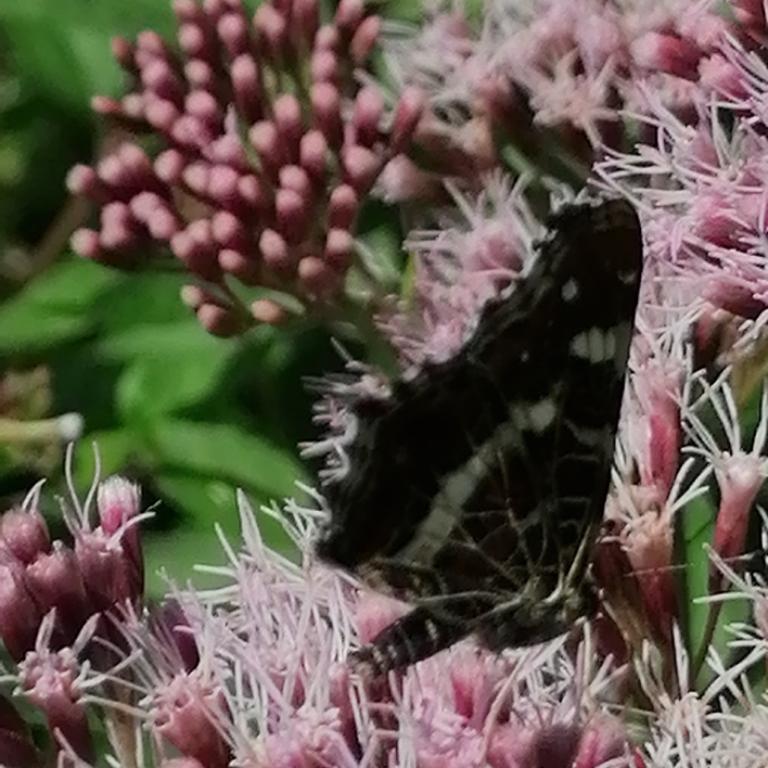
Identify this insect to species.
Araschnia levana
